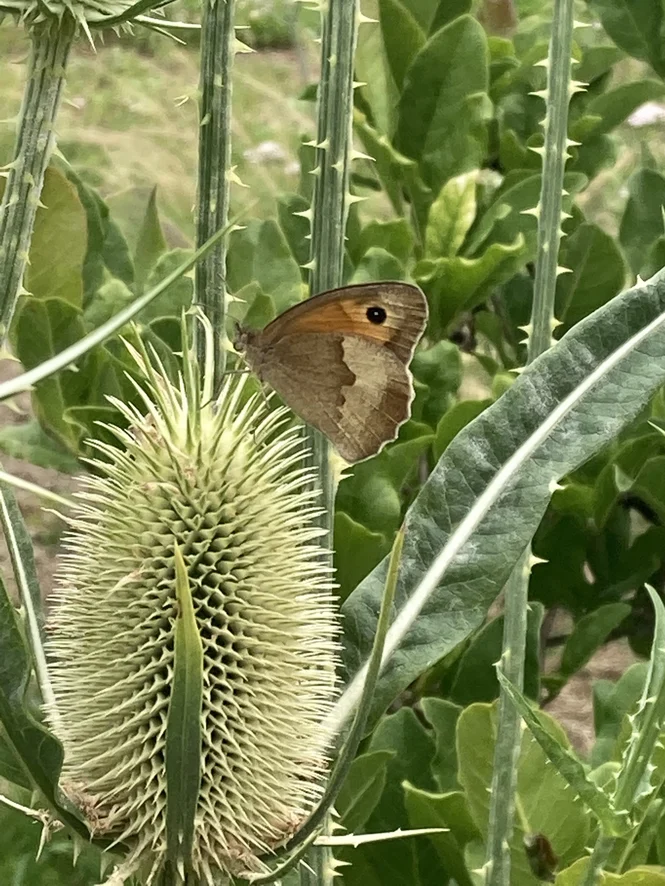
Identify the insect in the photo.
Maniola jurtina
